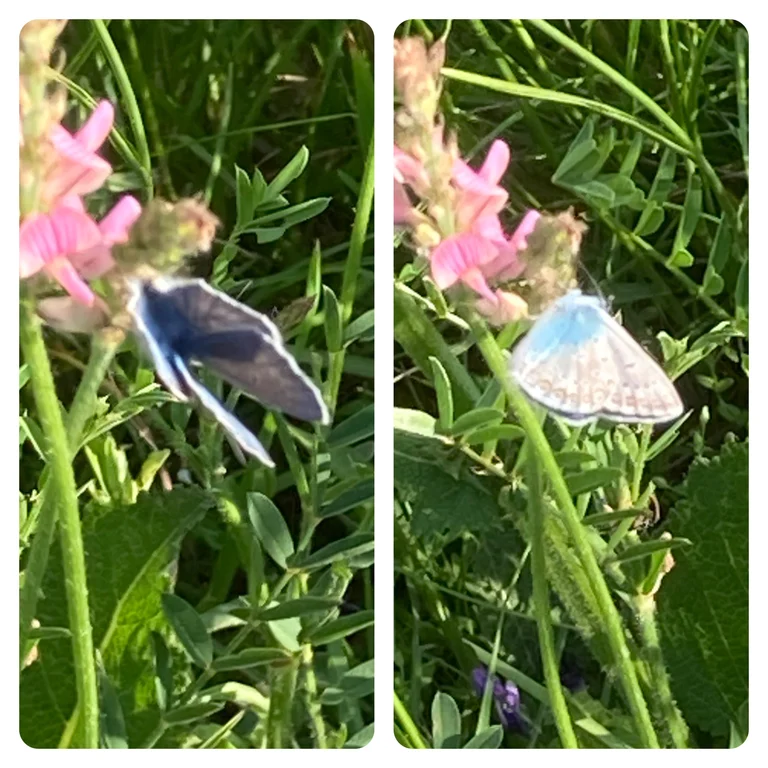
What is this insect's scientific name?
Polyommatus icarus
